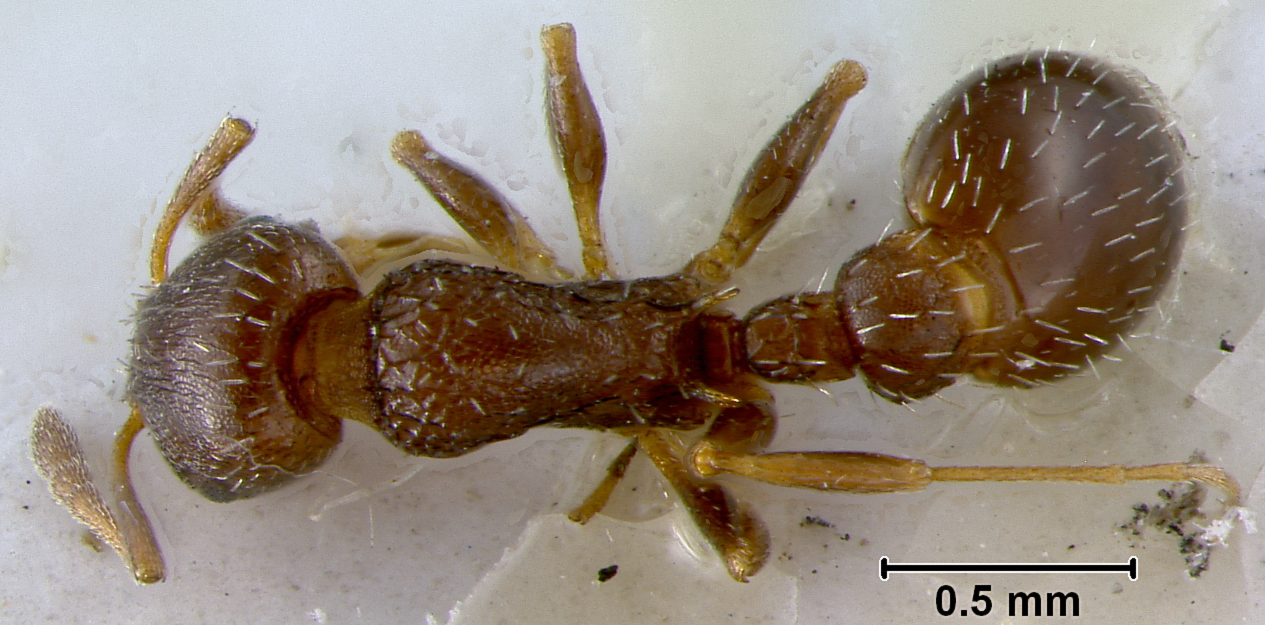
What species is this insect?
Leptothorax texanus
